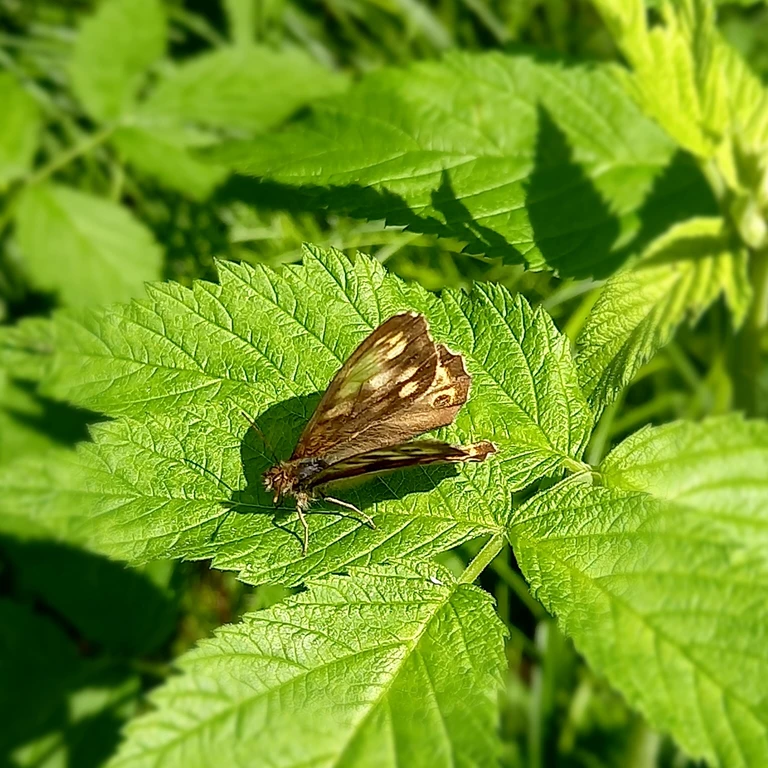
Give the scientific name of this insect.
Pararge aegeria
